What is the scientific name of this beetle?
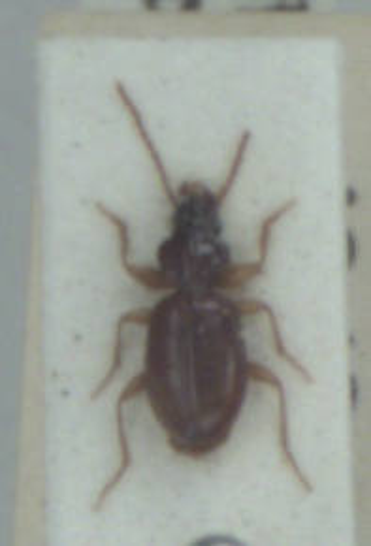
Epaphius secalis
